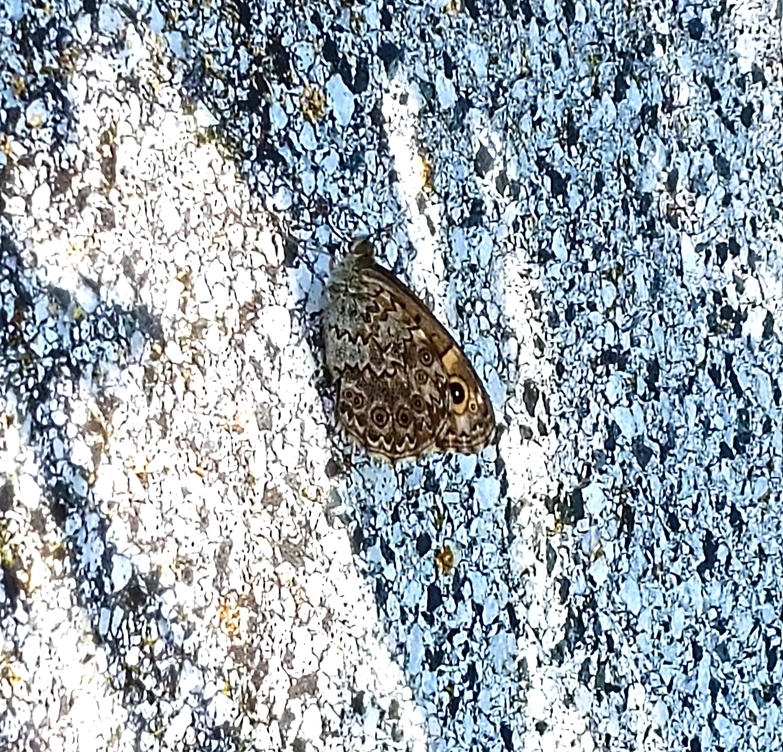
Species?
Lasiommata megera (also Pararge megera)
